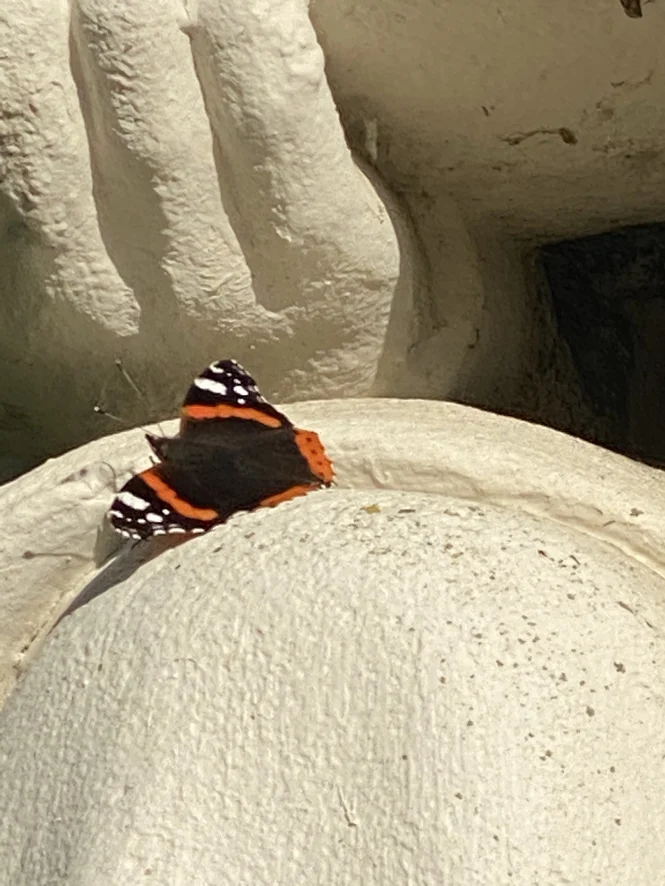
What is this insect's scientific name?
Vanessa atalanta
